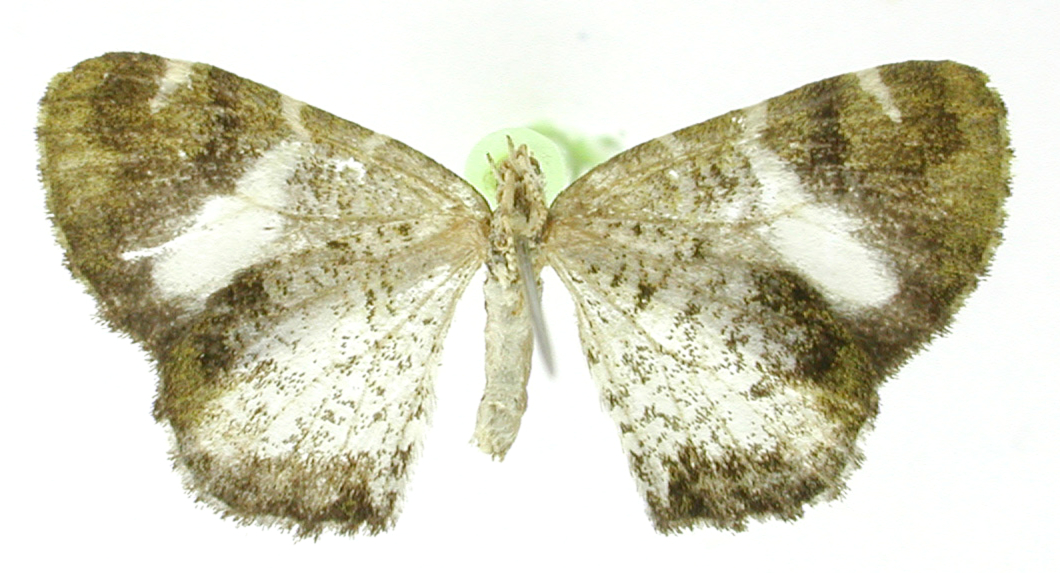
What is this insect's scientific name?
Heterusia subvermiculata
